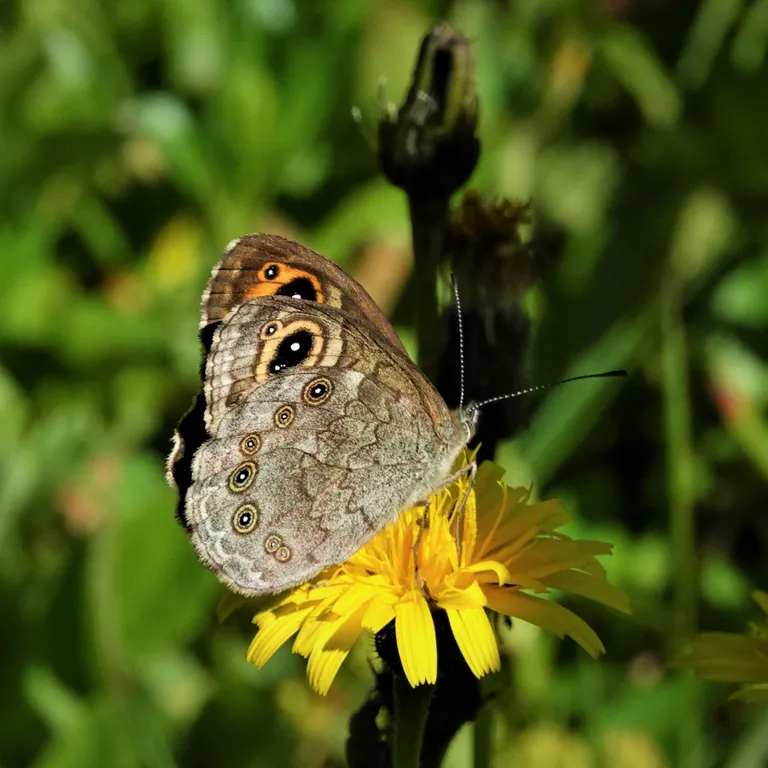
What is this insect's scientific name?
Lasiommata maera (also Pararge maera)
